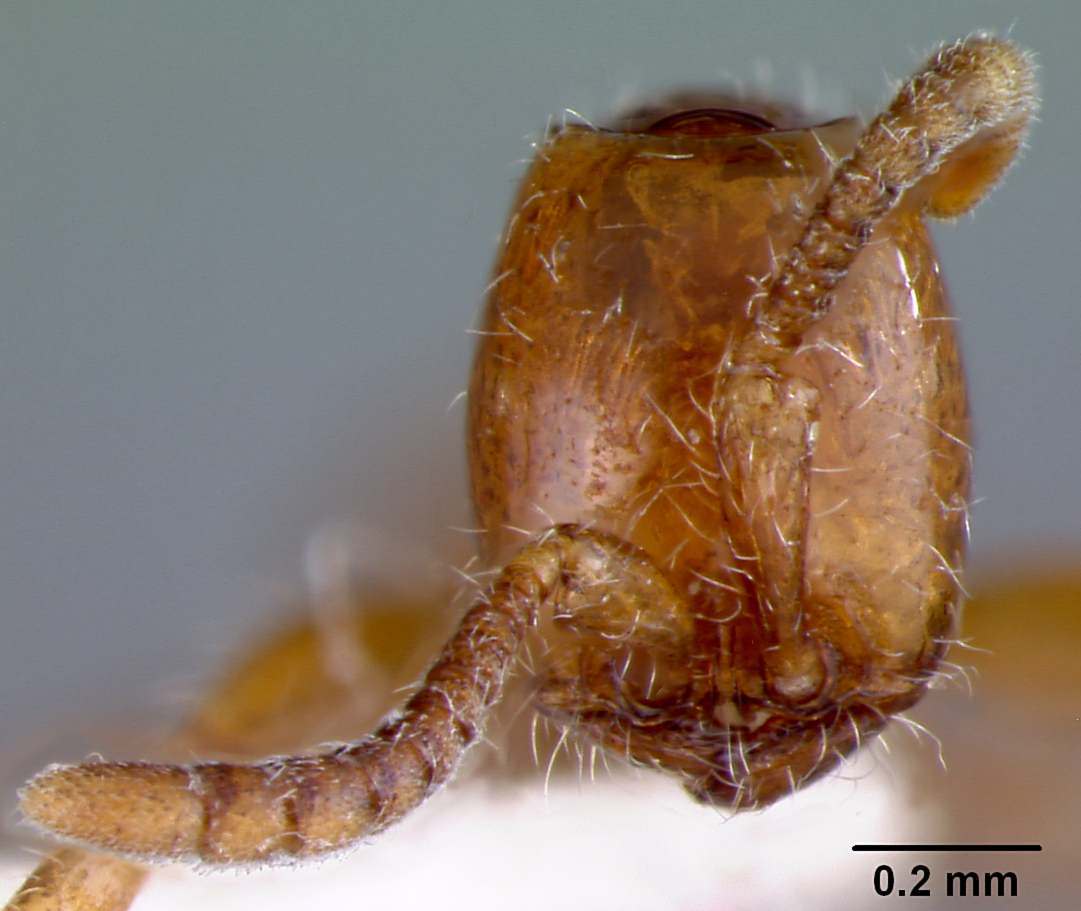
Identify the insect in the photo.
Eciton marginatum
